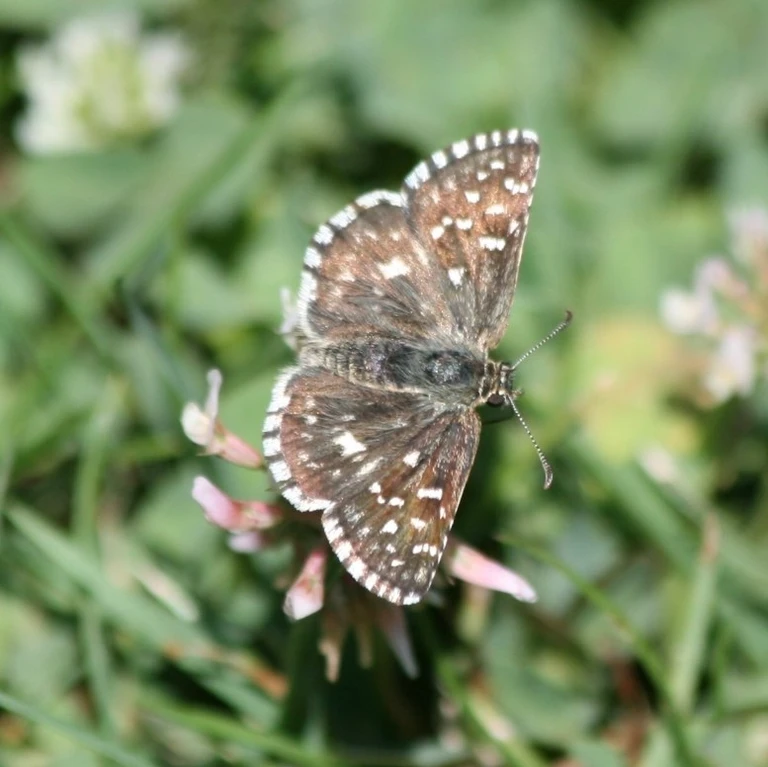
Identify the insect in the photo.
Pyrgus malvae
